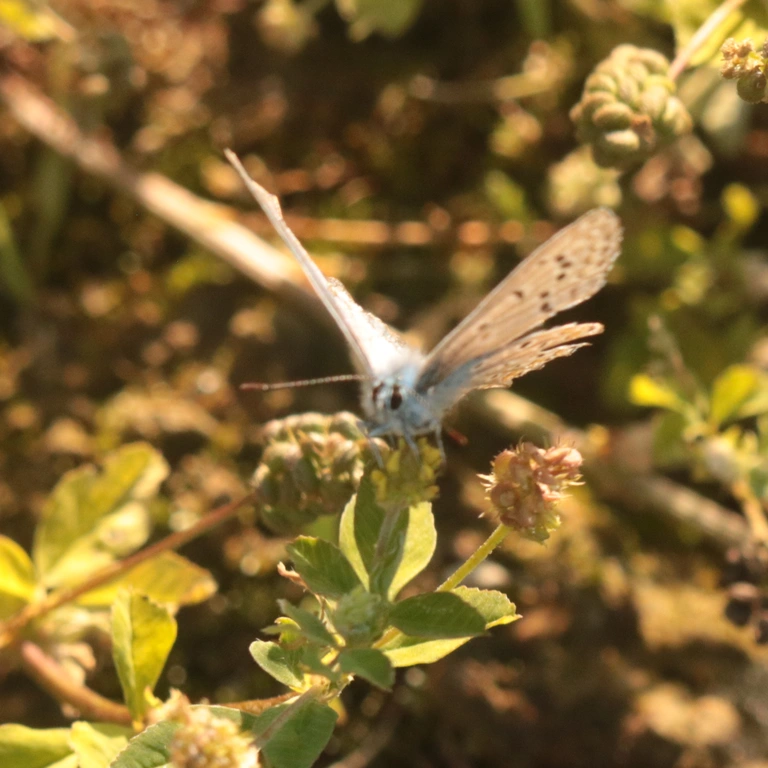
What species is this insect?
Polyommatus icarus
